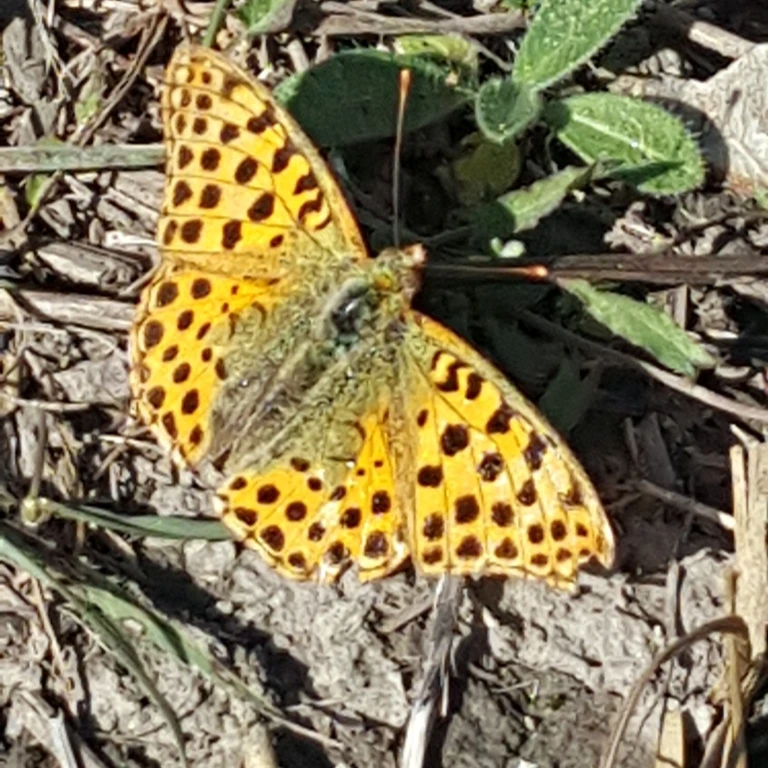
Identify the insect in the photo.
Issoria lathonia
